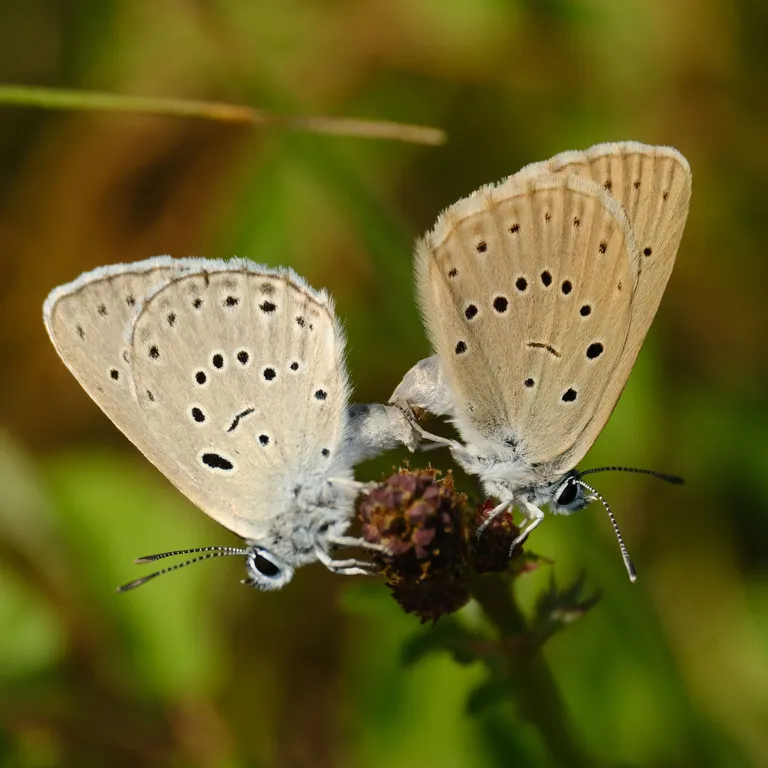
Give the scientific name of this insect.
Phengaris teleius
